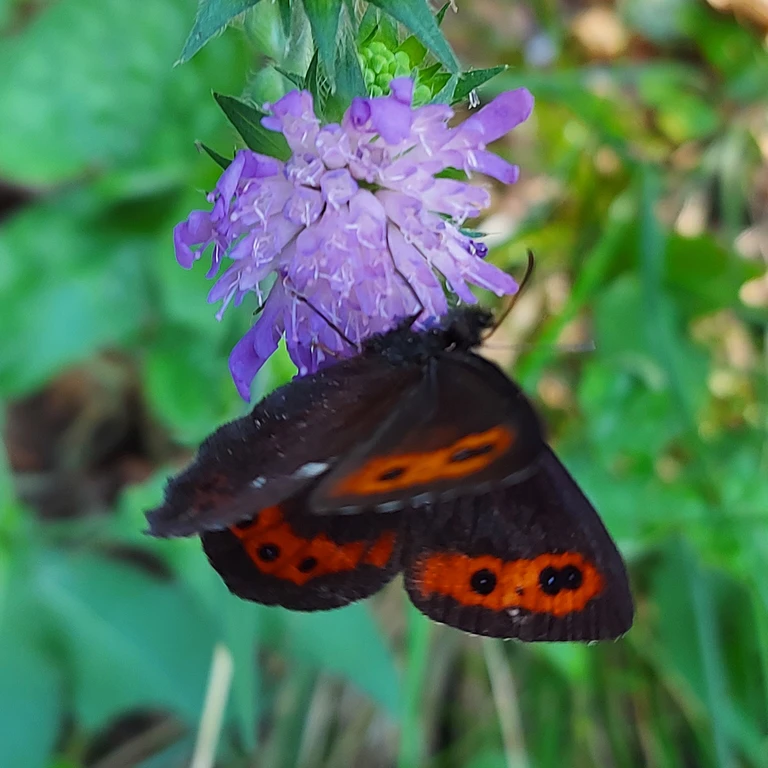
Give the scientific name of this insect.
Erebia ligea
